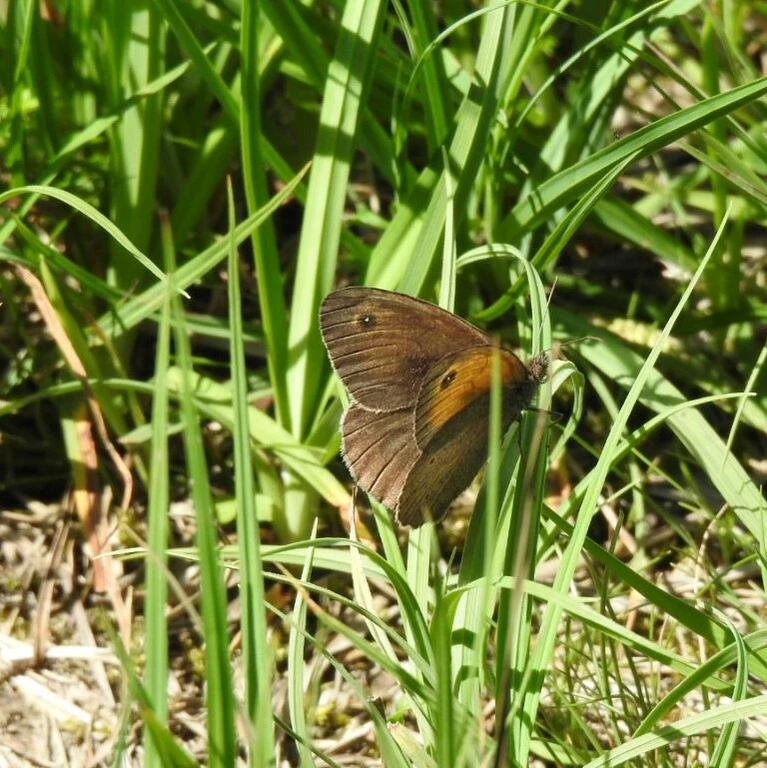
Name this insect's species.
Maniola jurtina
